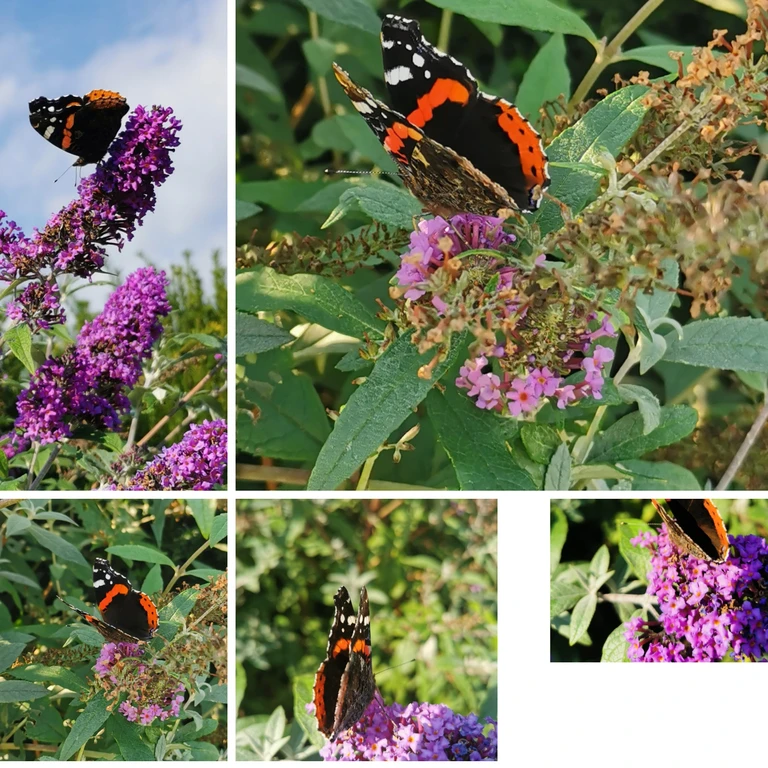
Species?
Vanessa atalanta
